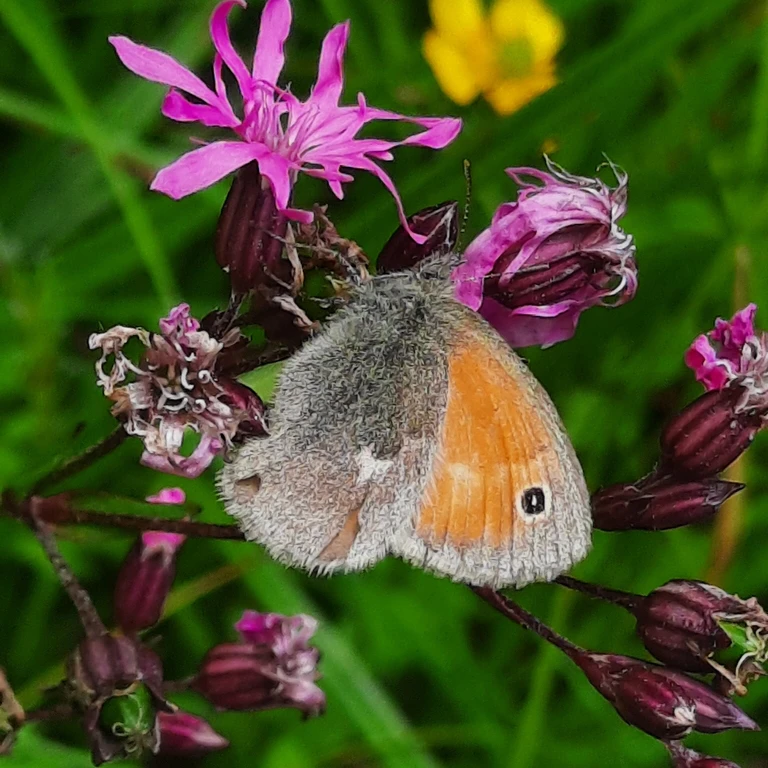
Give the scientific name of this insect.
Coenonympha pamphilus
